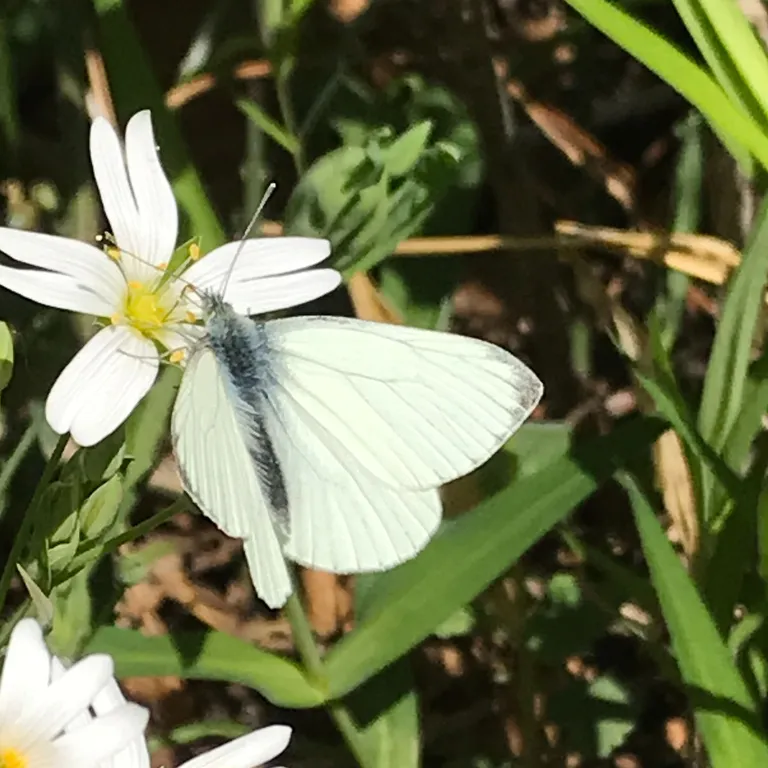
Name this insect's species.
Pieris napi
